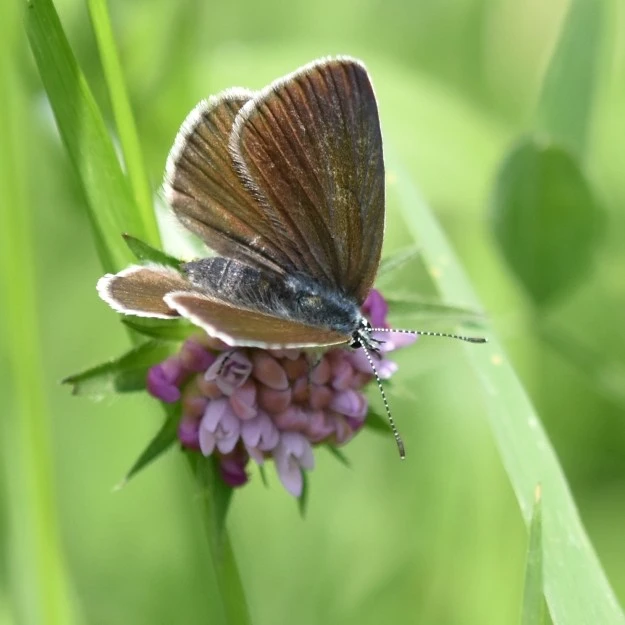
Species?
Cyaniris semiargus
